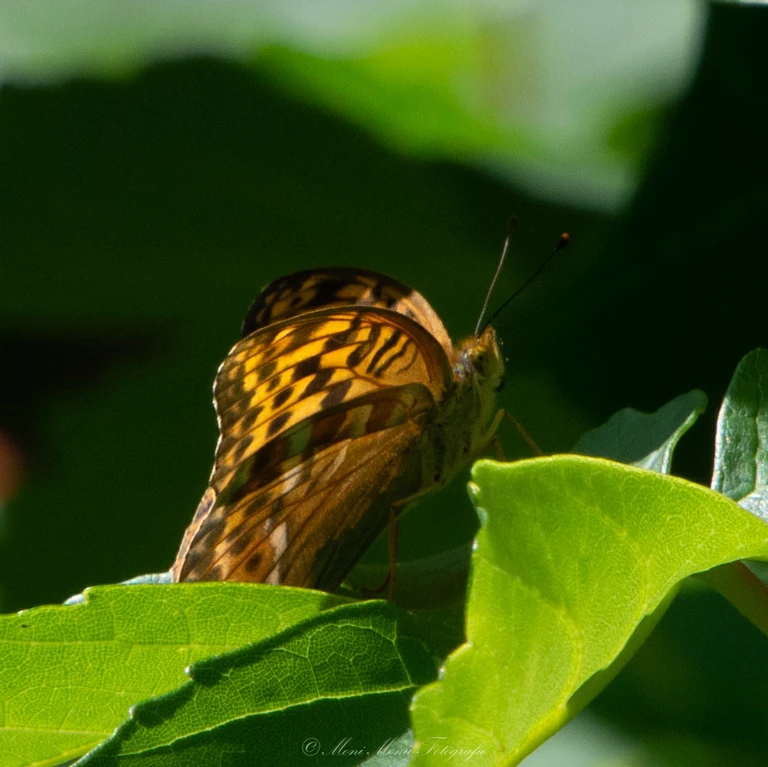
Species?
Argynnis paphia
